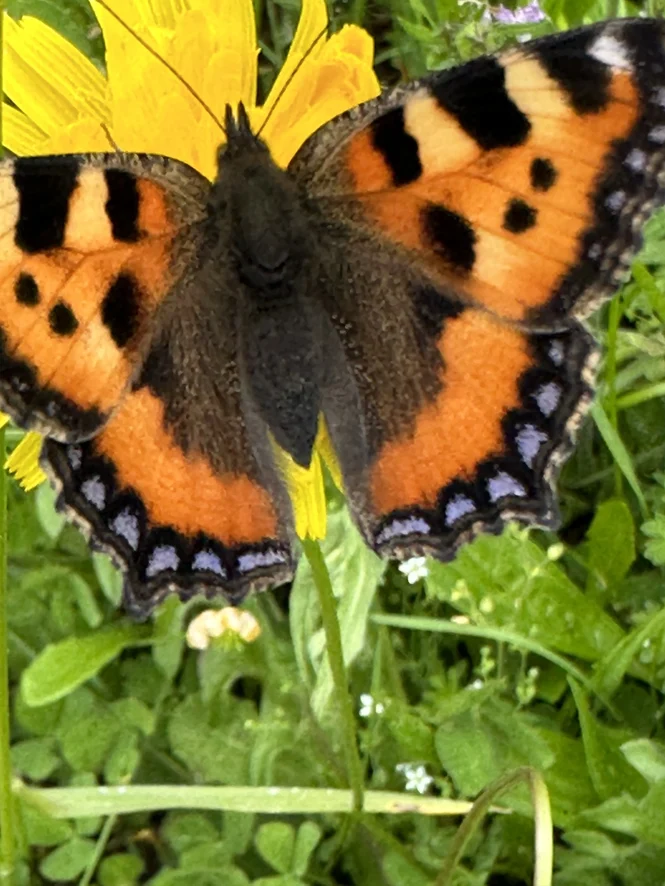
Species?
Aglais urticae
